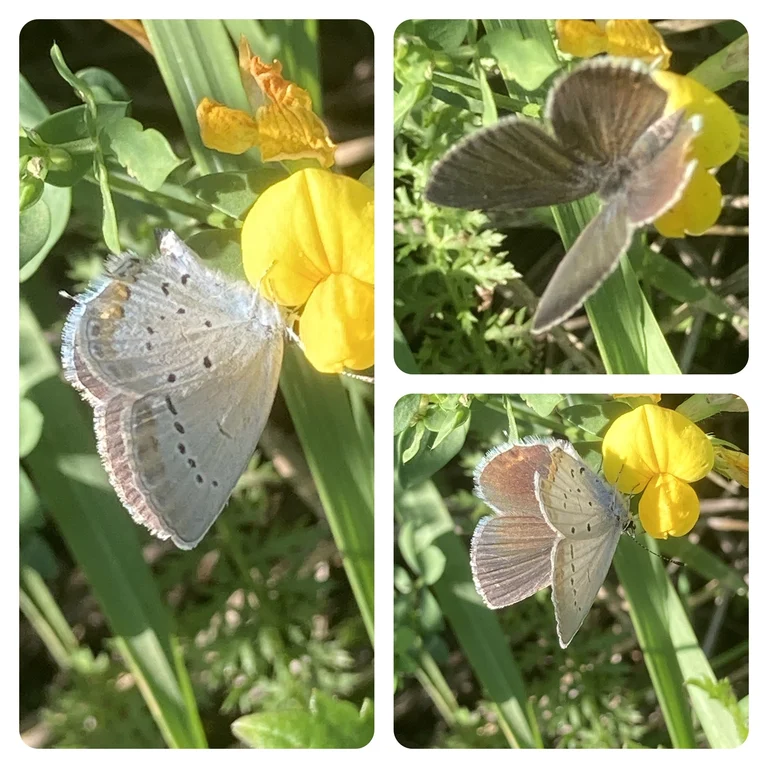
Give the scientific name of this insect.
Cupido argiades (also Elkalyce argiades)
